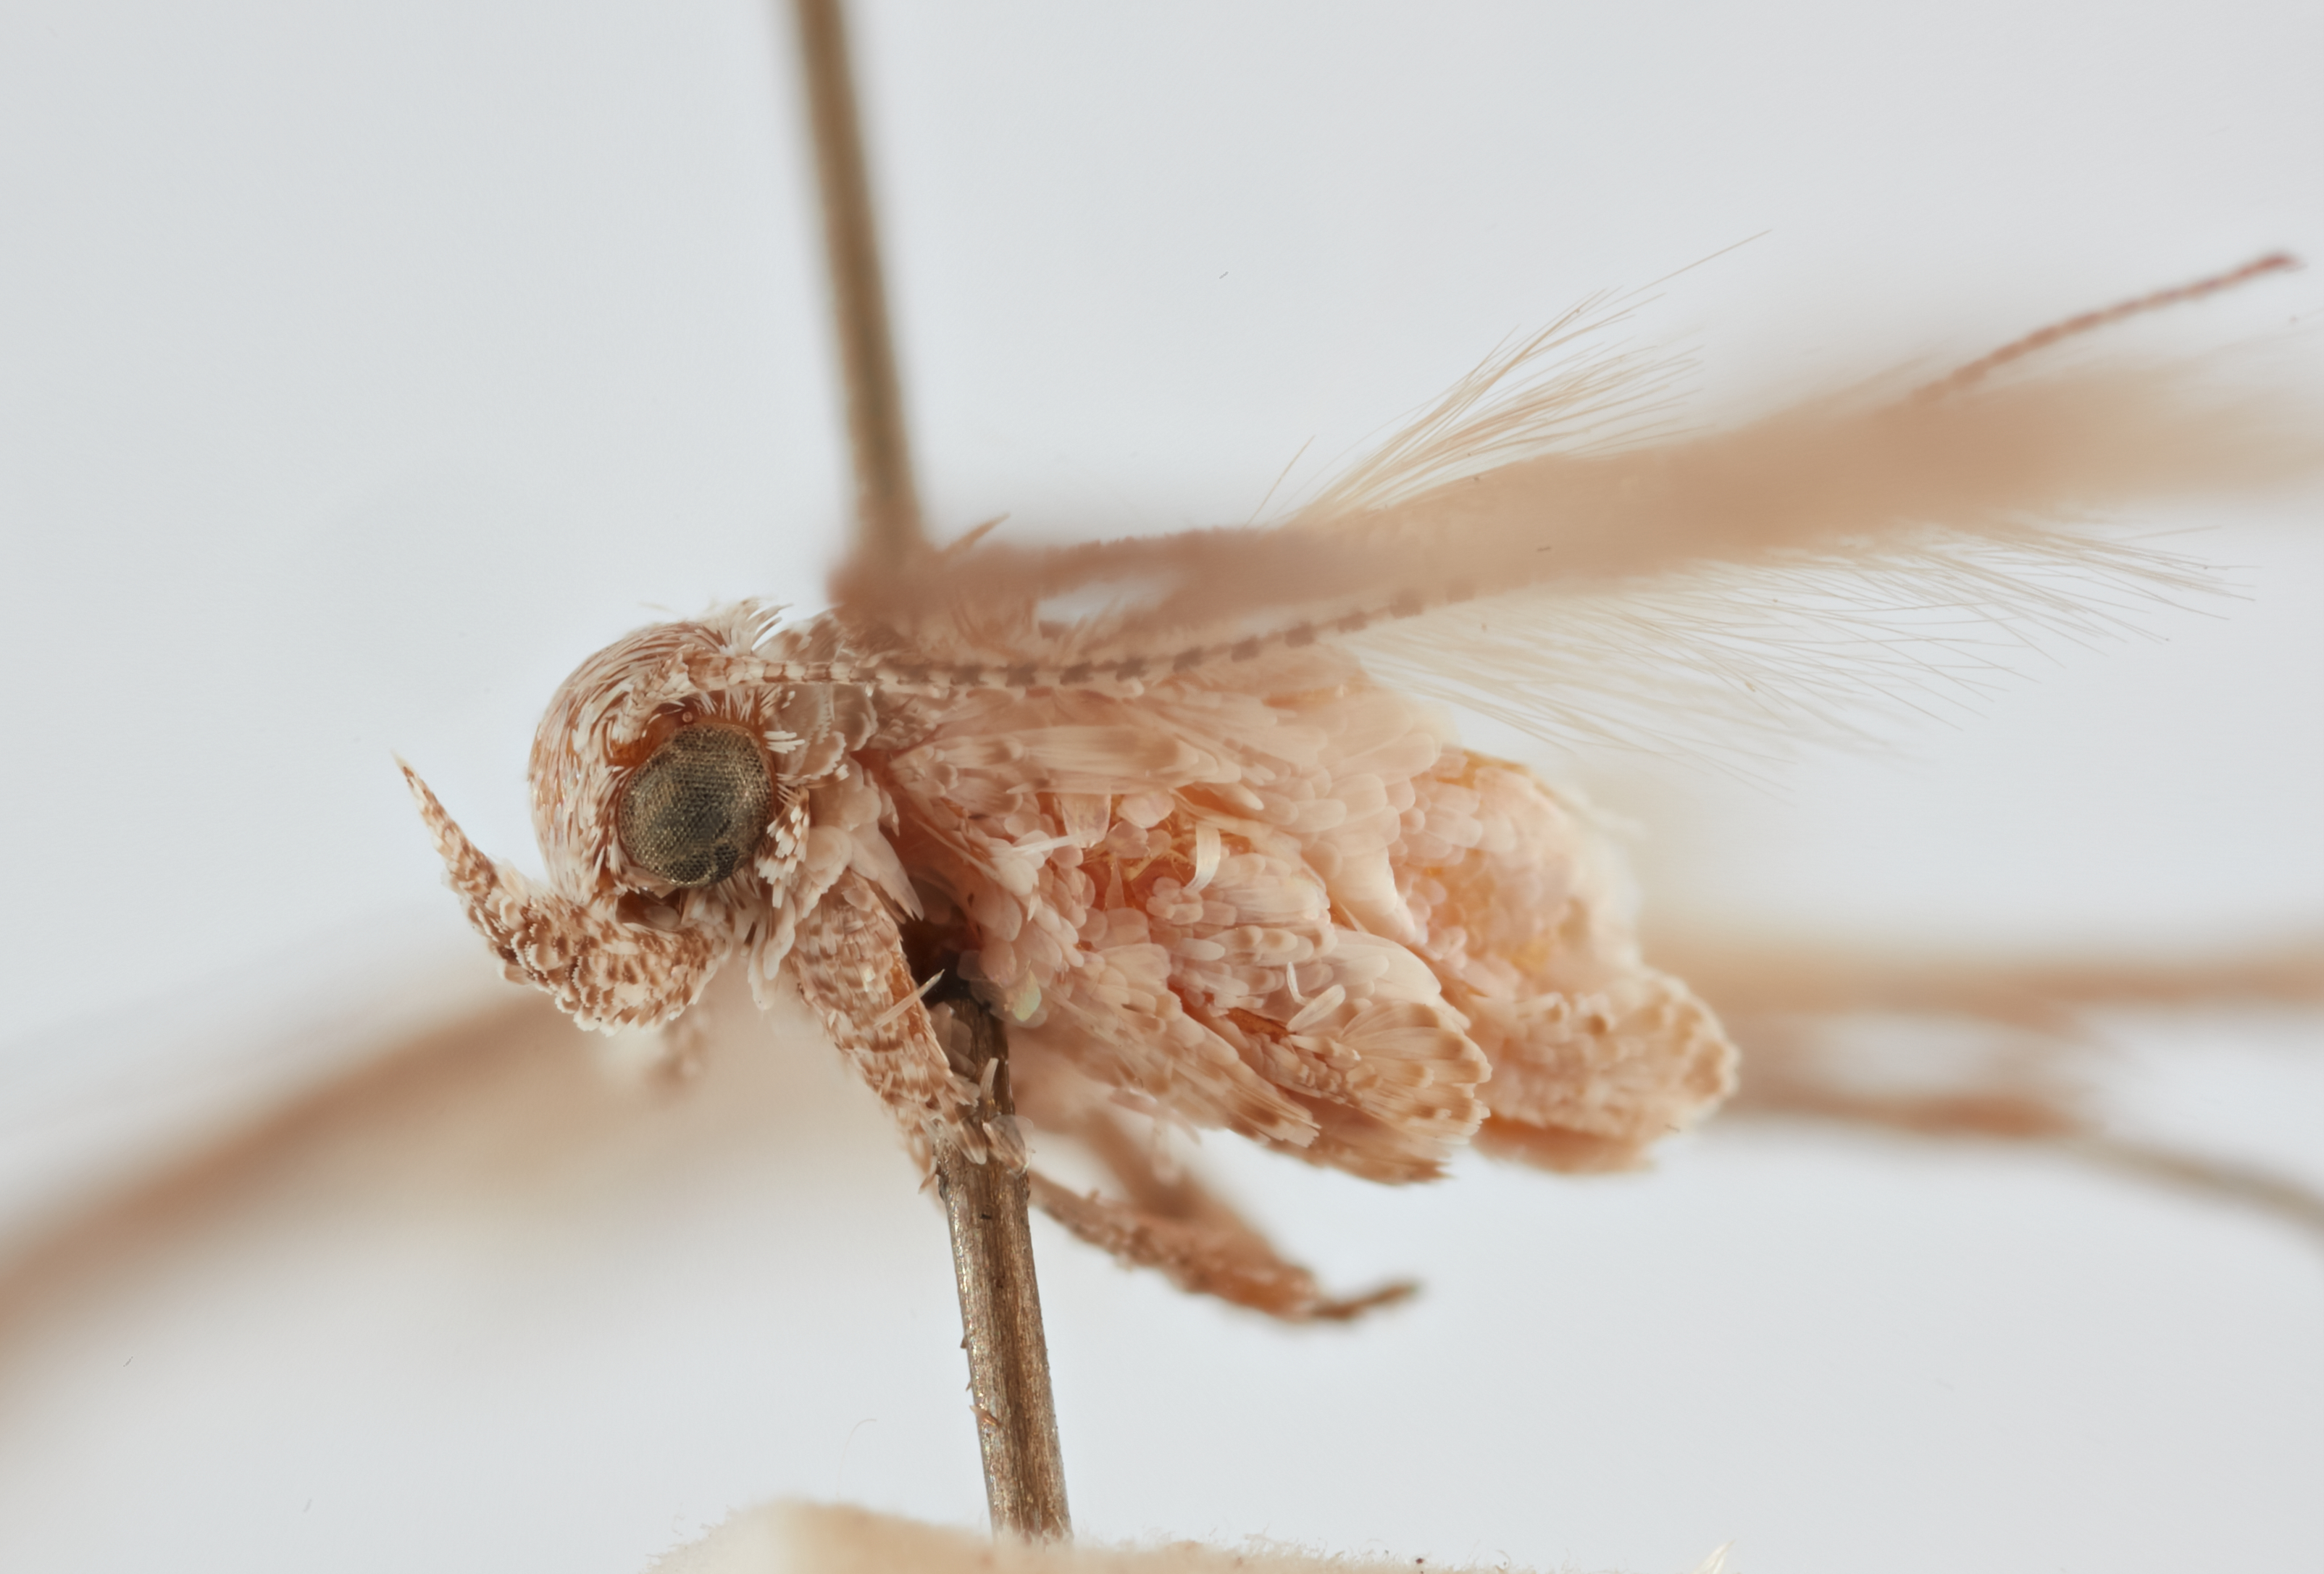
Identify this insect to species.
Exceptia neopetrella
